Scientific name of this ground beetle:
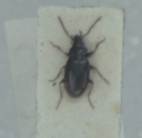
Bembidion guttula
